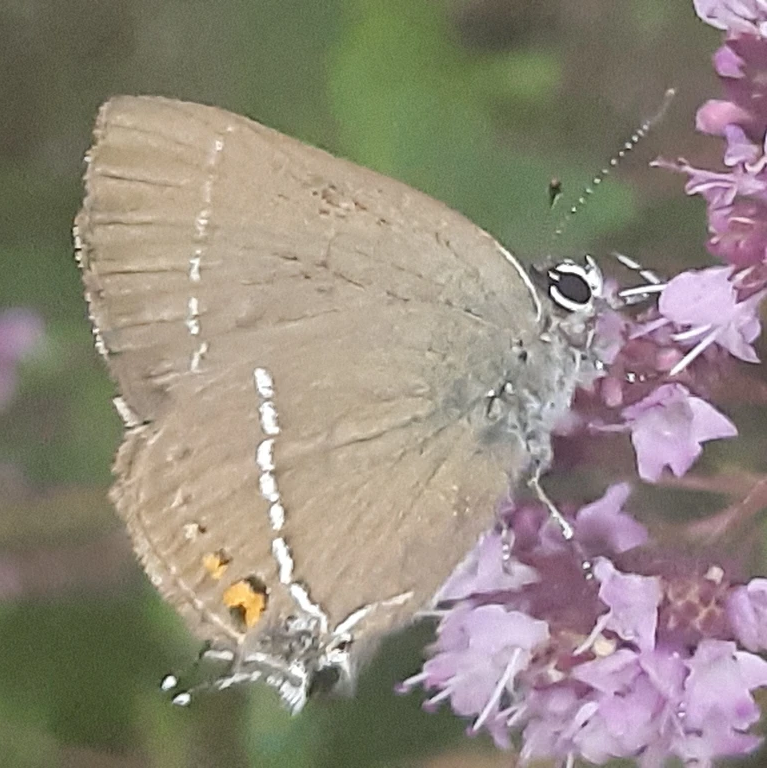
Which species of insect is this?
Satyrium spini (also Tuttiola spini)
